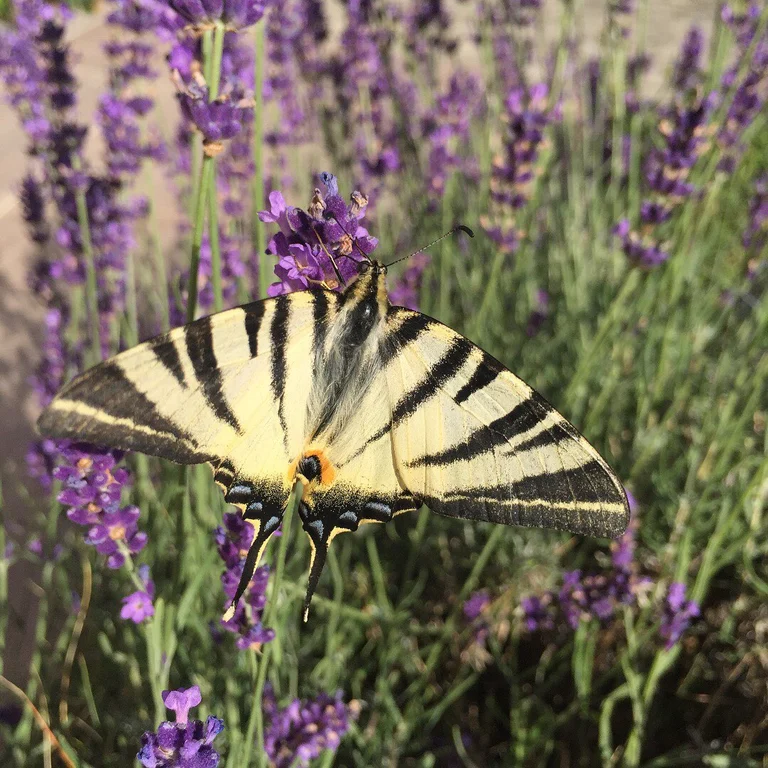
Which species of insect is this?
Iphiclides podalirius
